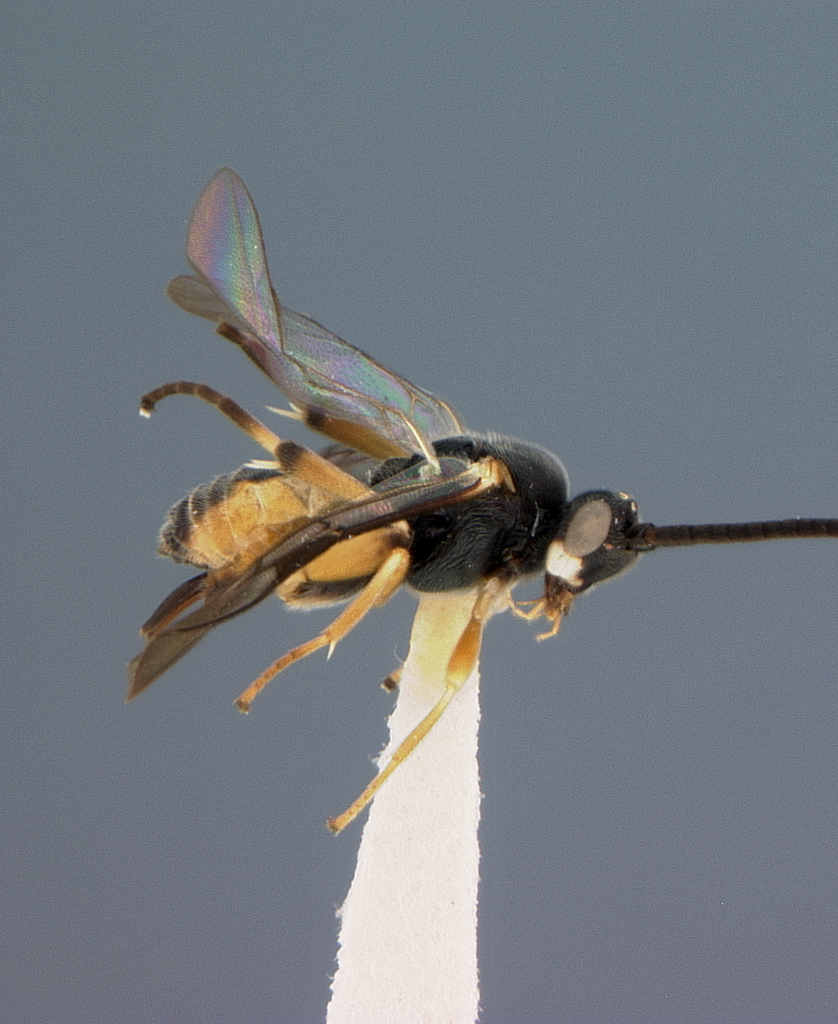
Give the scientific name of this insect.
Alphomelon citroloma
